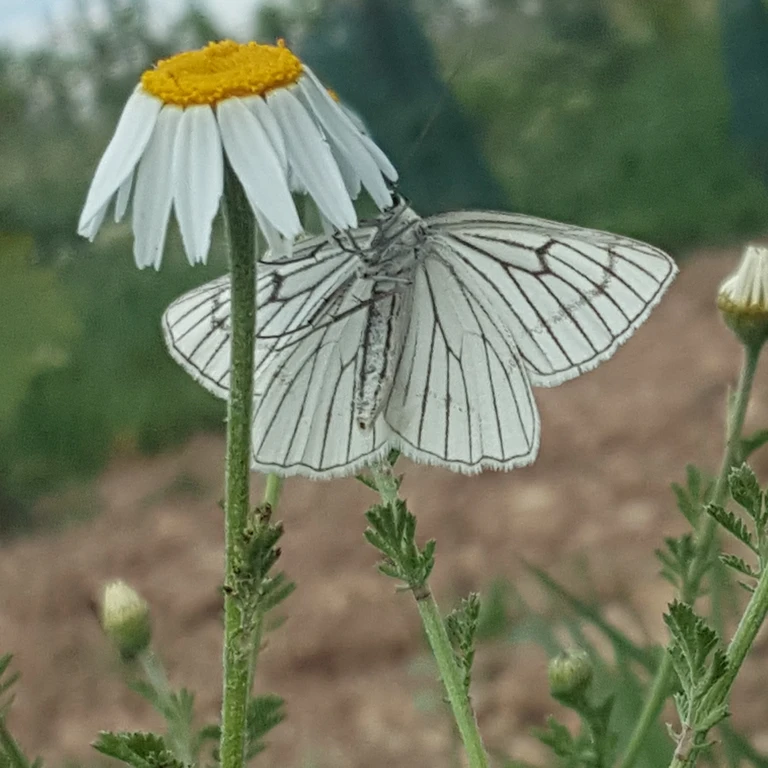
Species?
Siona lineata
